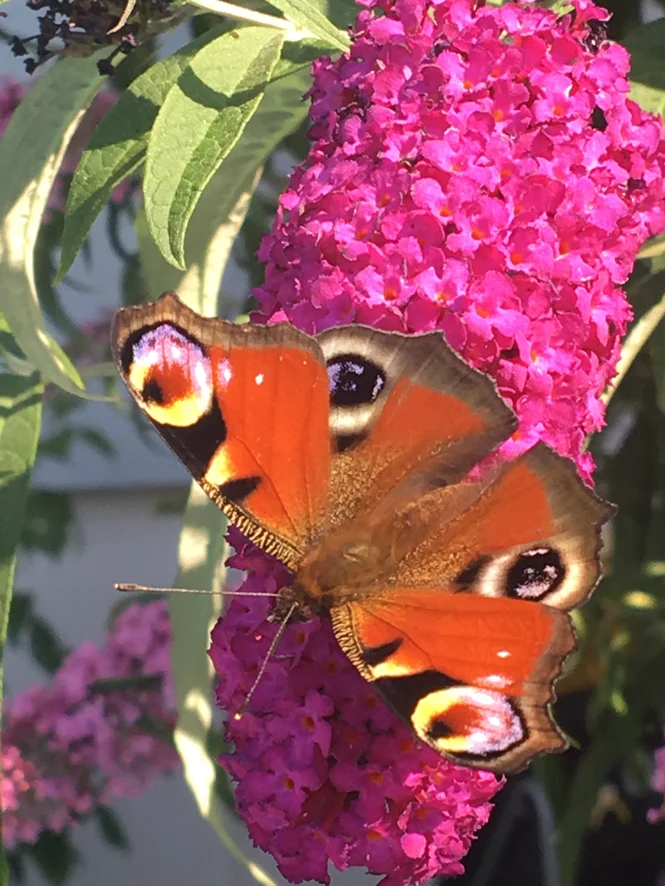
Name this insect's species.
Aglais io
